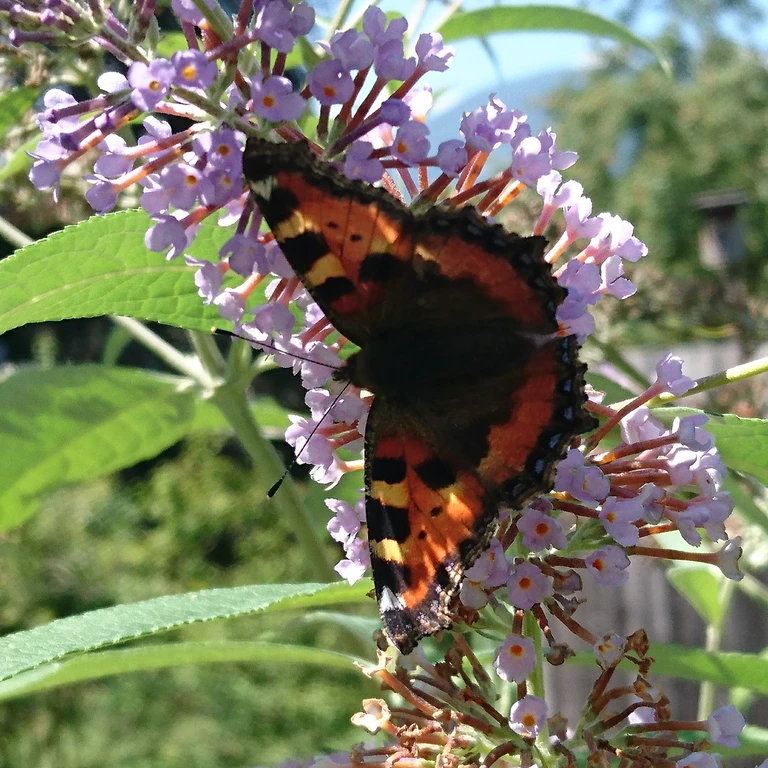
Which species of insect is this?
Aglais urticae
